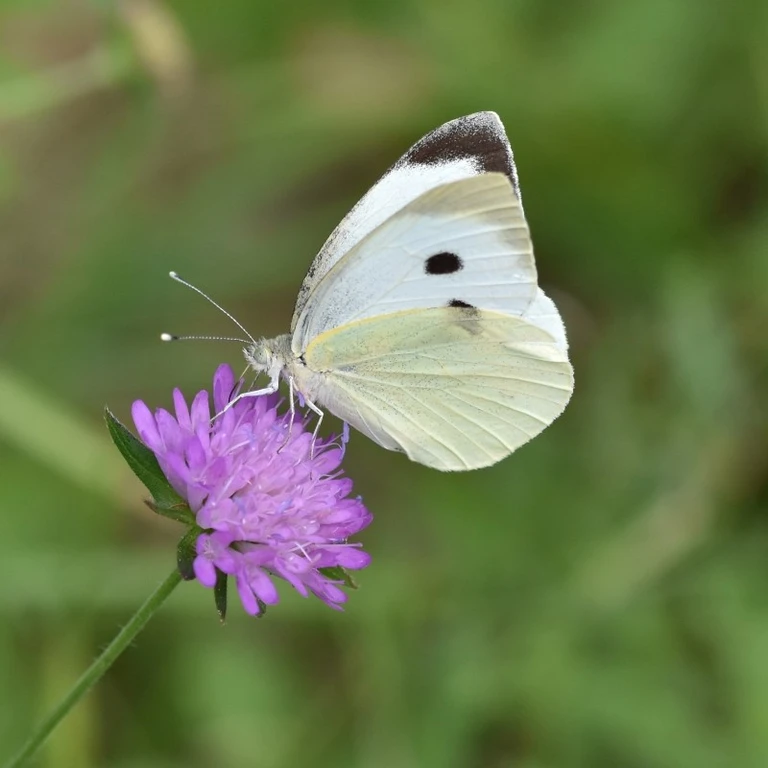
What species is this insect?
Pieris brassicae
